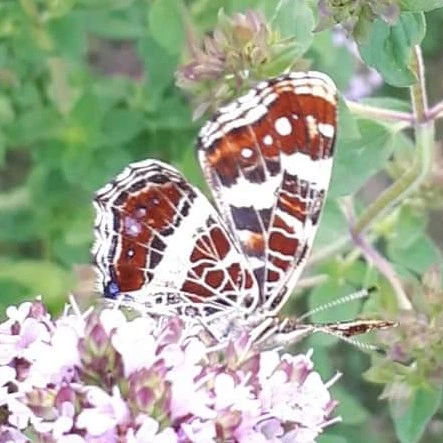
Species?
Araschnia levana
